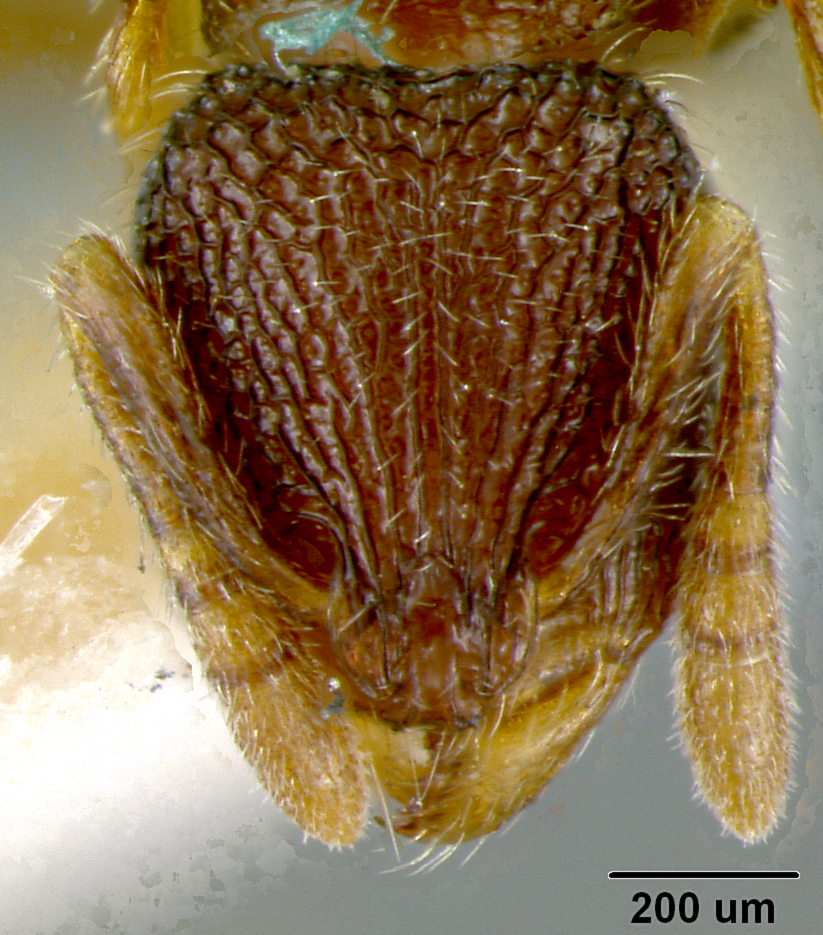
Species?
Rogeria belti
